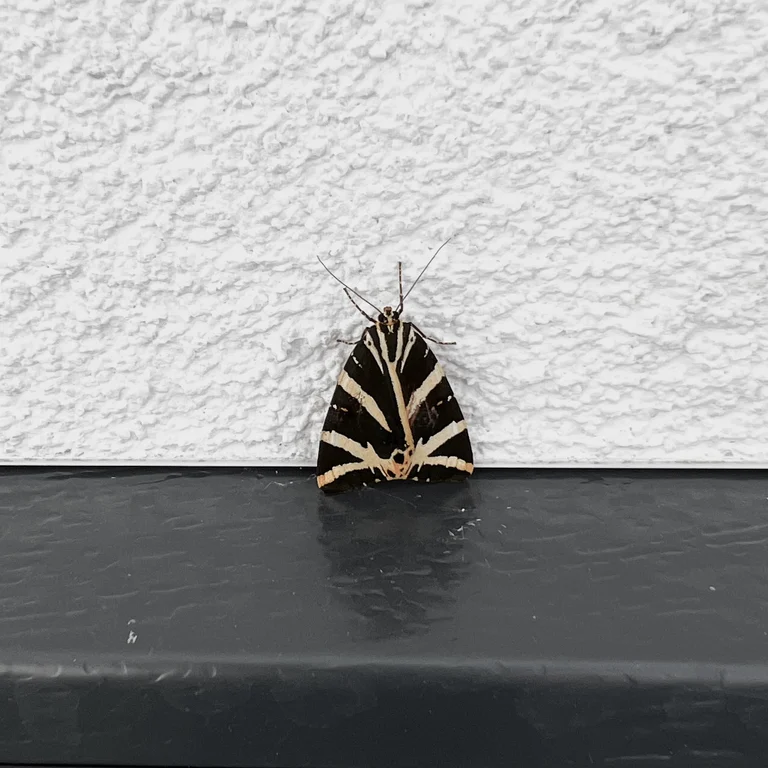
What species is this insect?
Euplagia quadripunctaria
